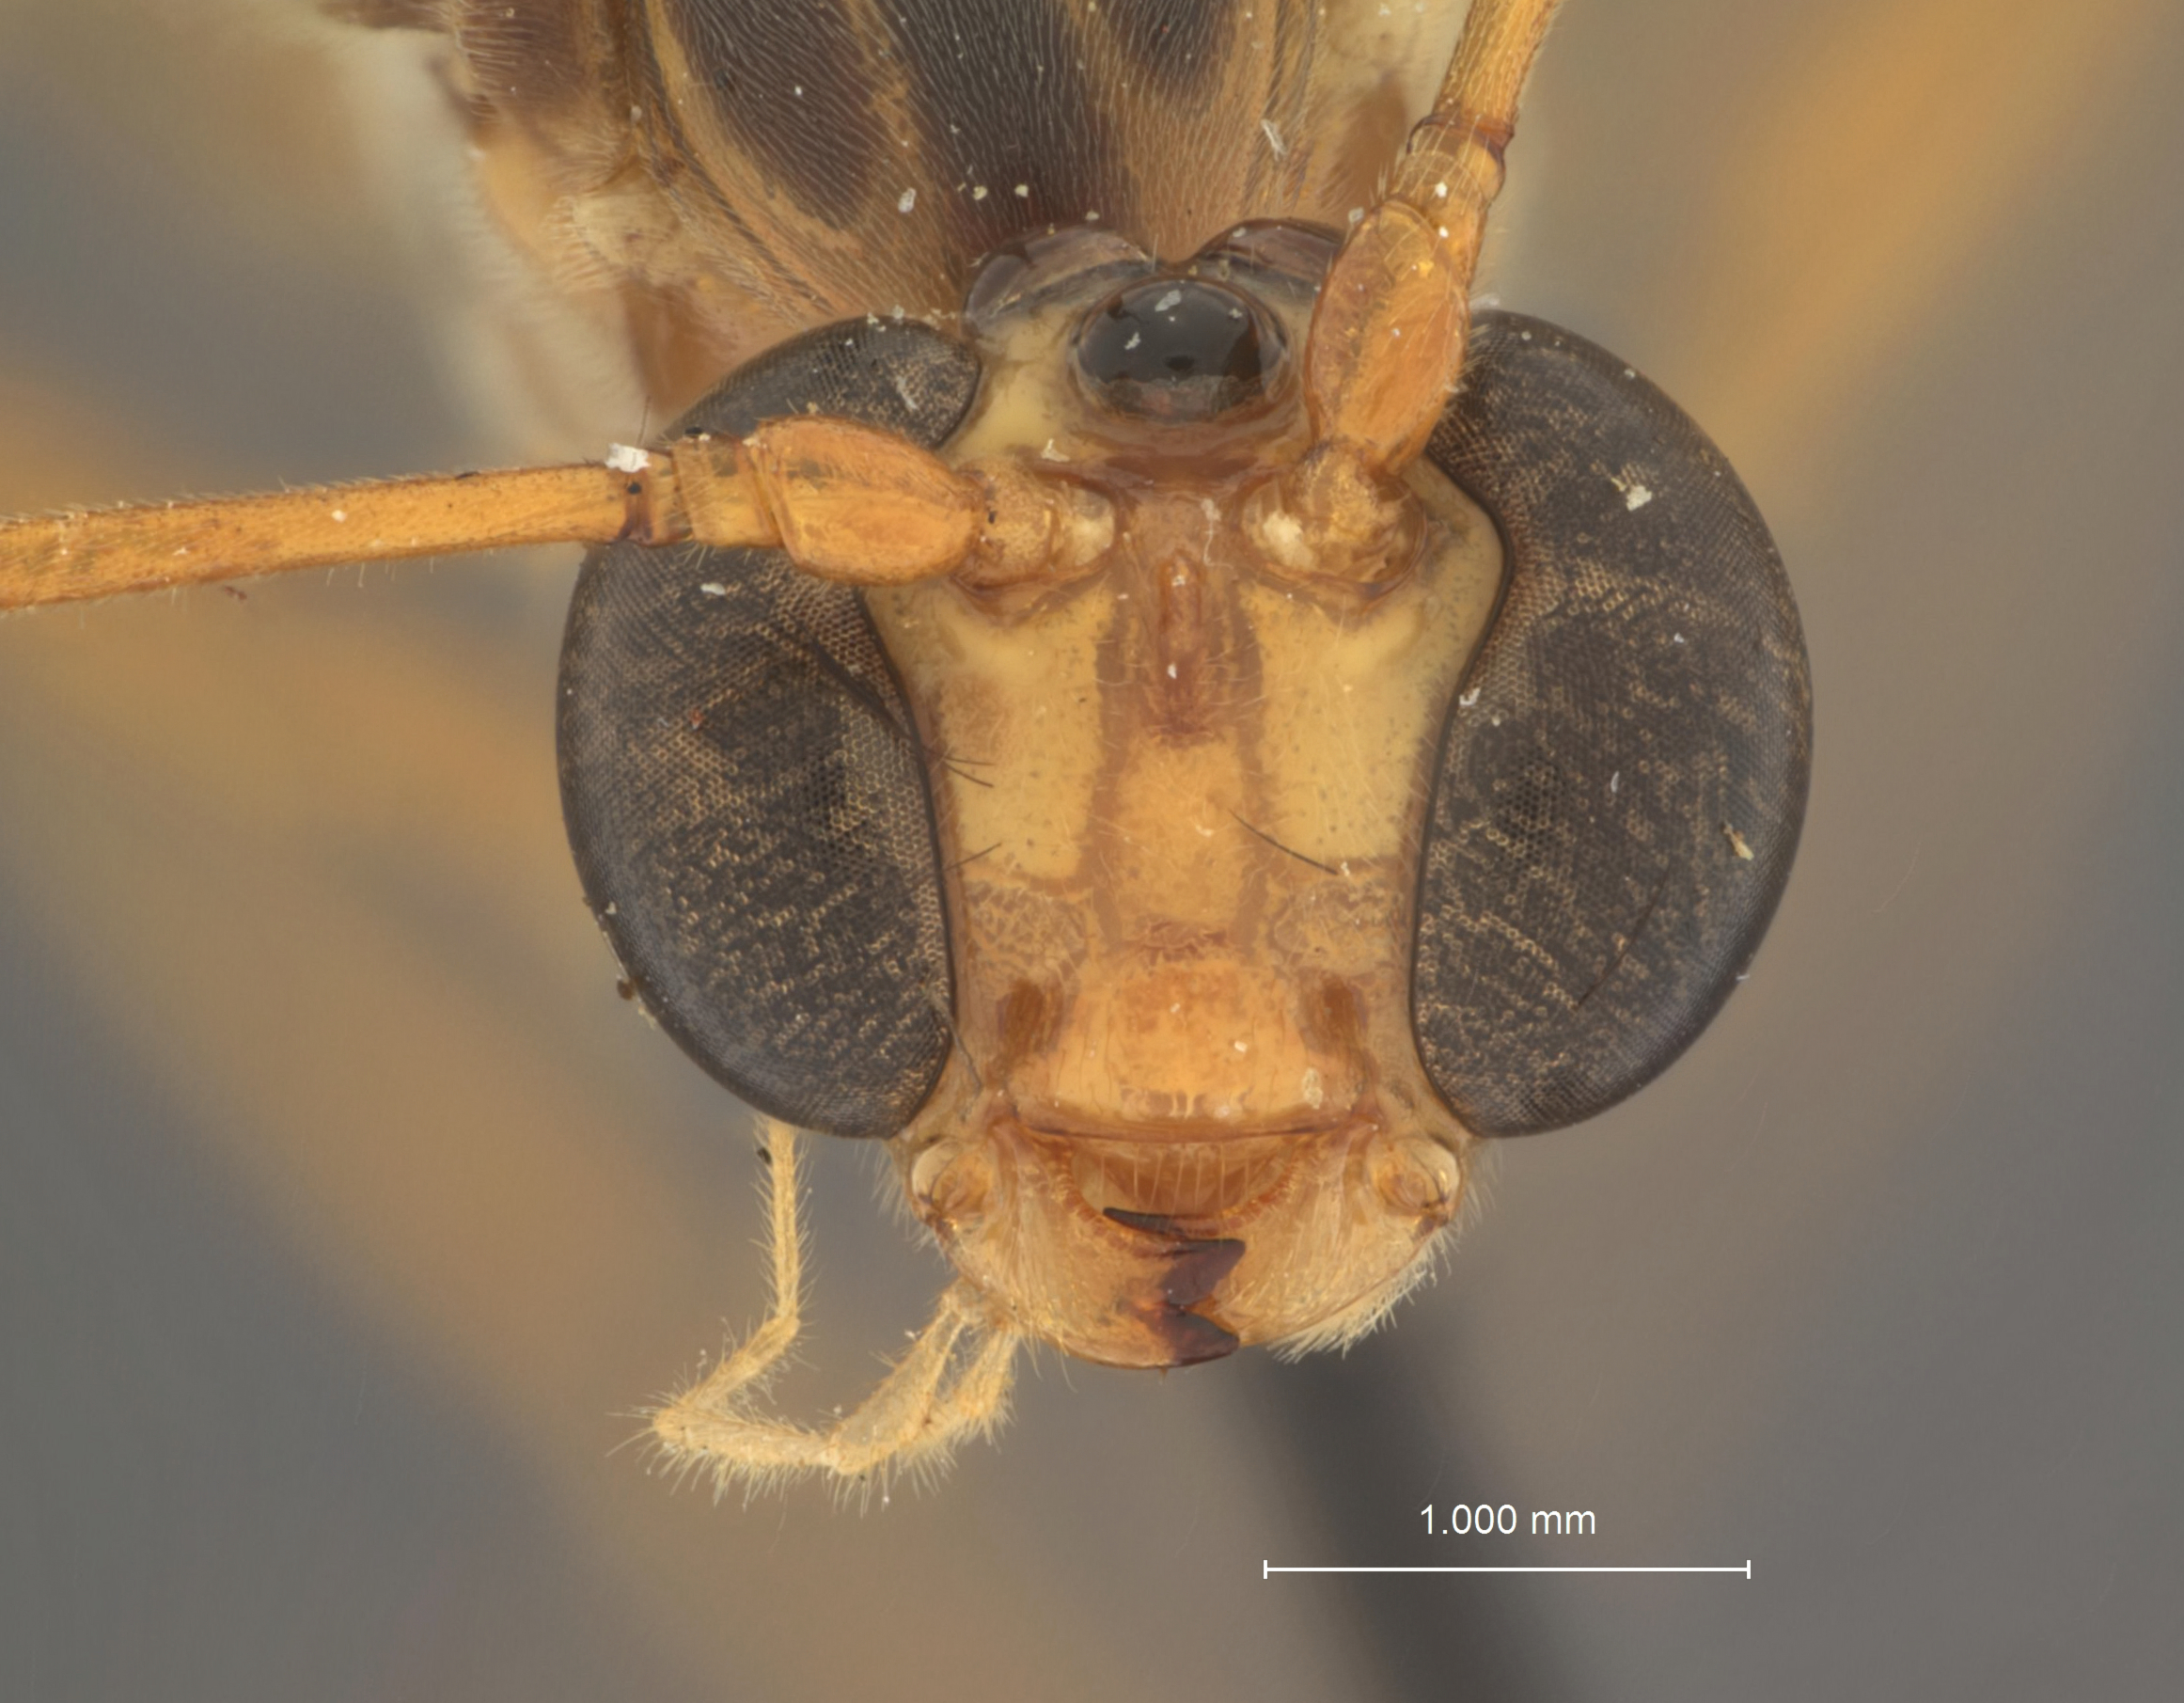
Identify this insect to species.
Leptophion samari
